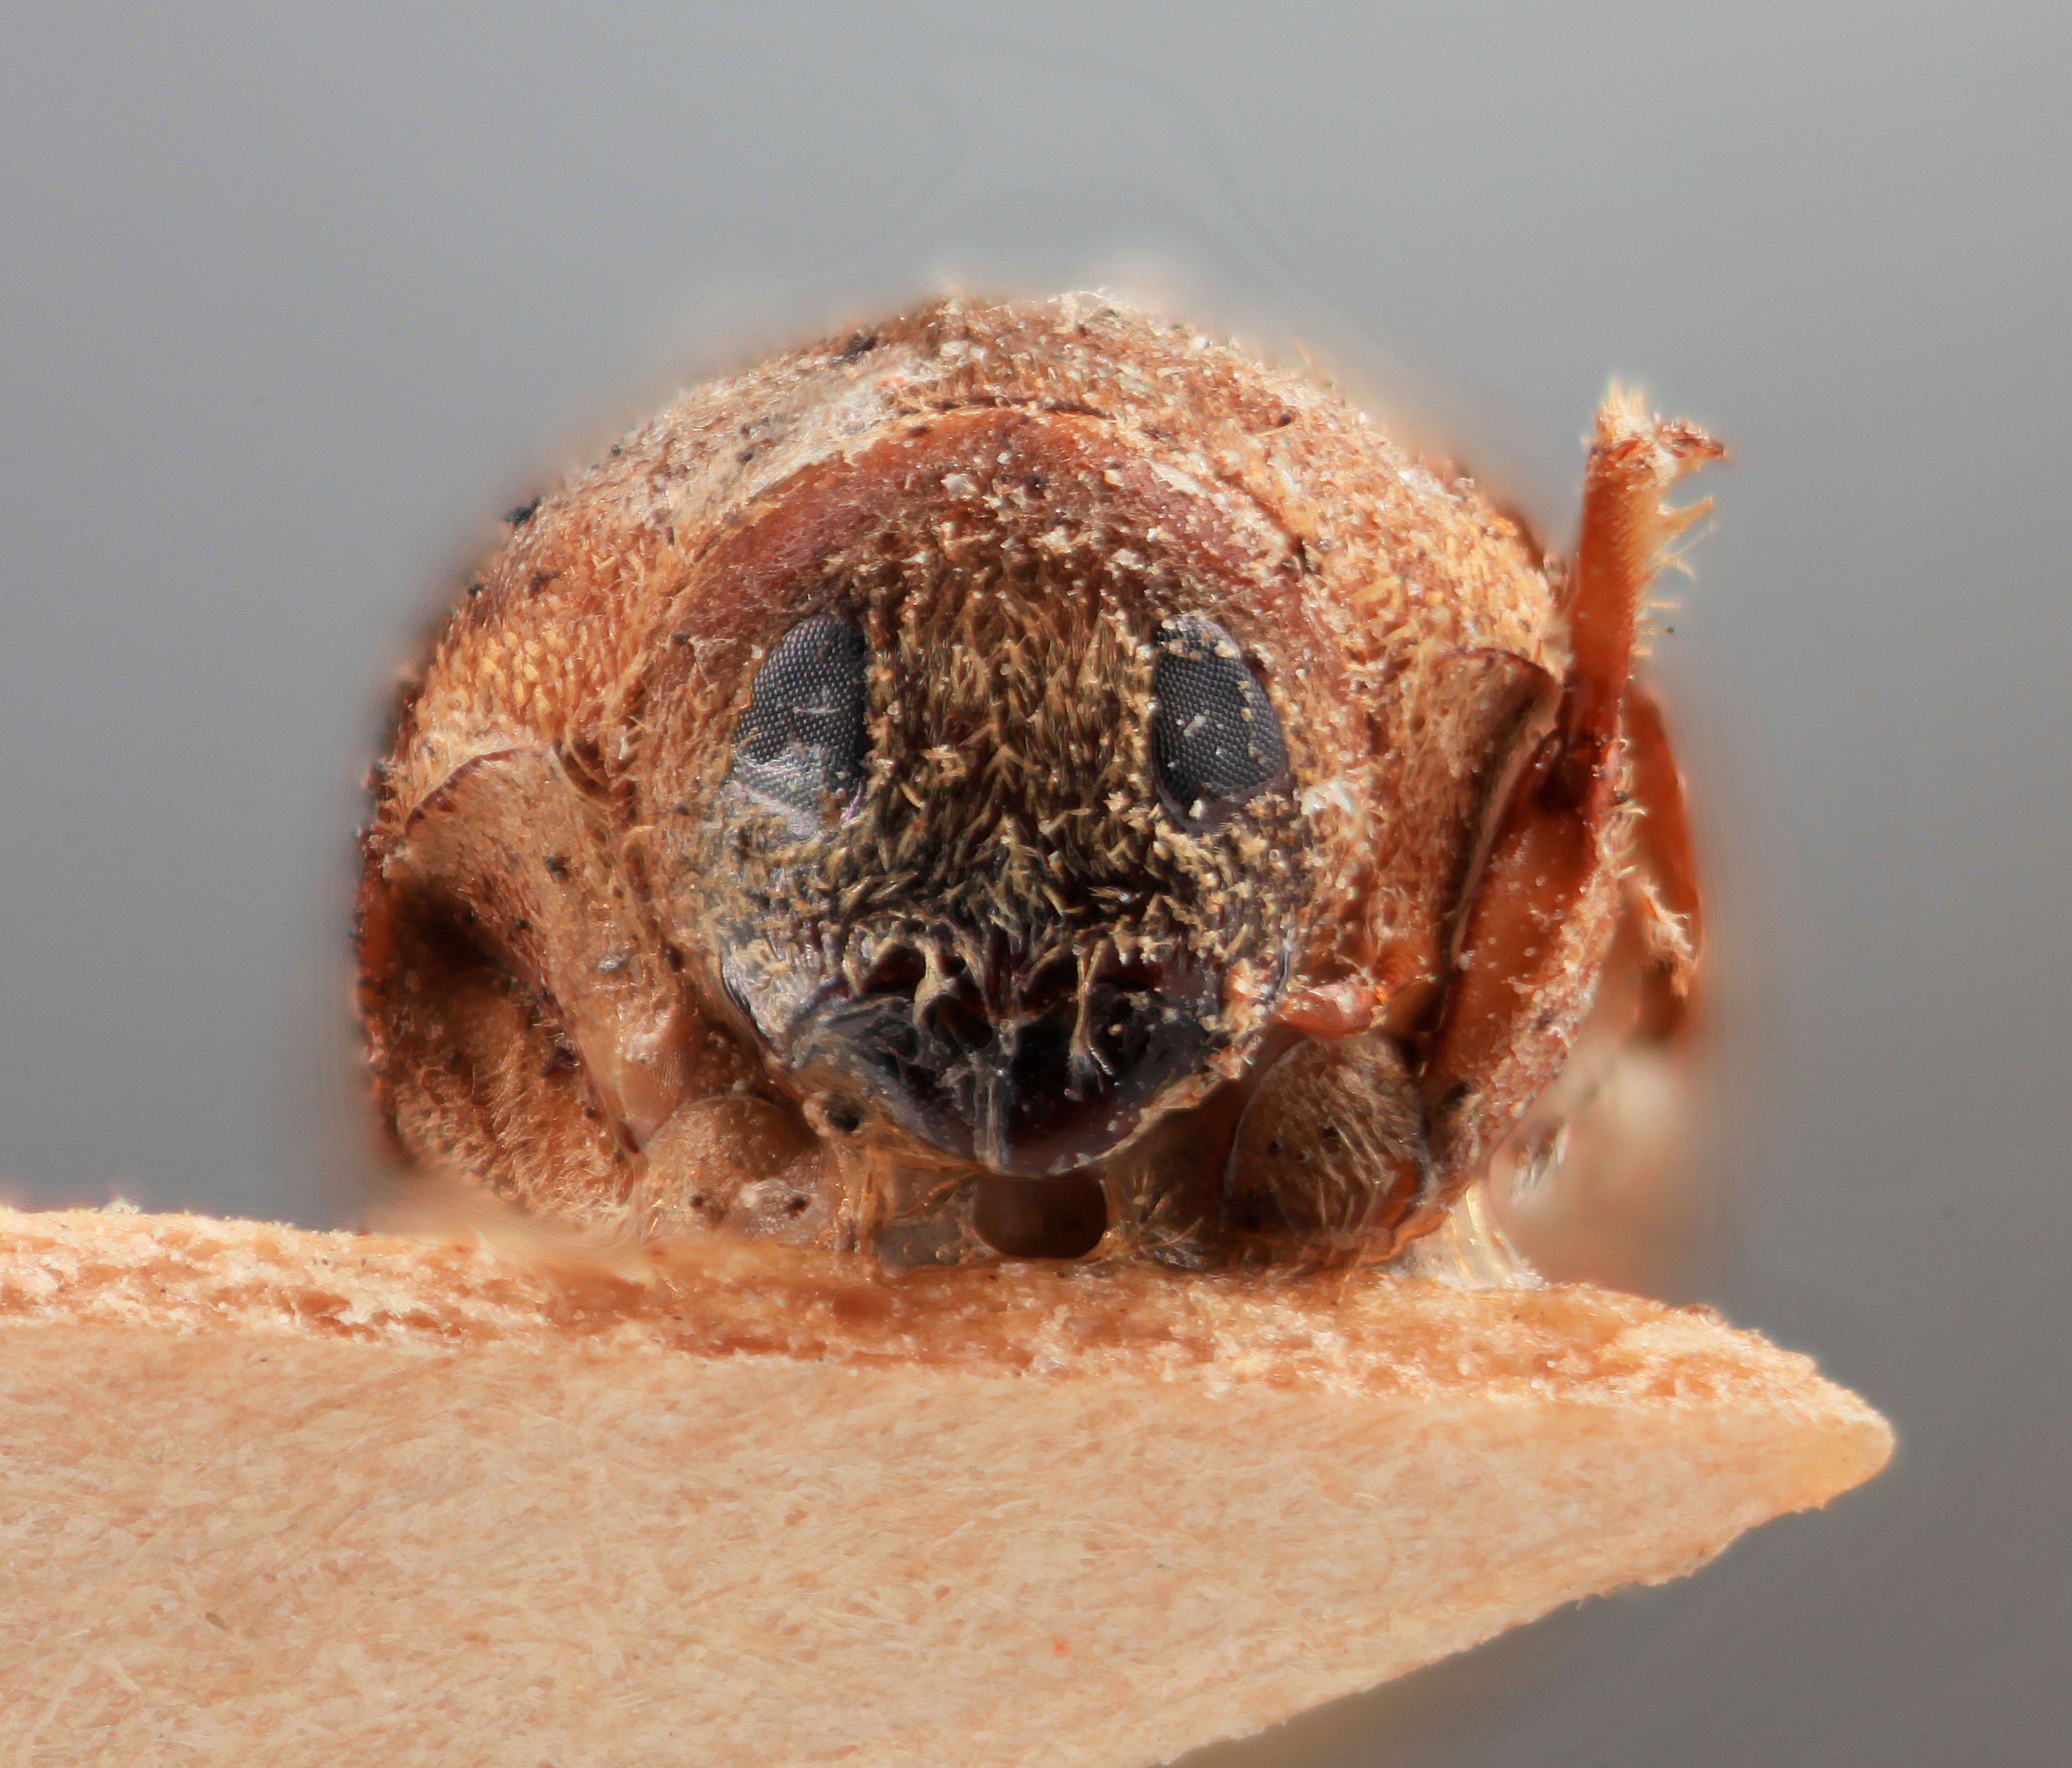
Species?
Sphaerotrypes bengalensis
